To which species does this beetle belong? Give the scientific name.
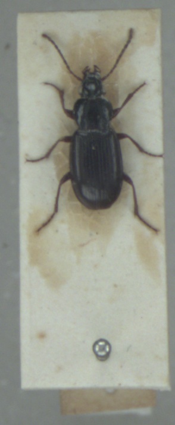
Pterostichus strenuus
